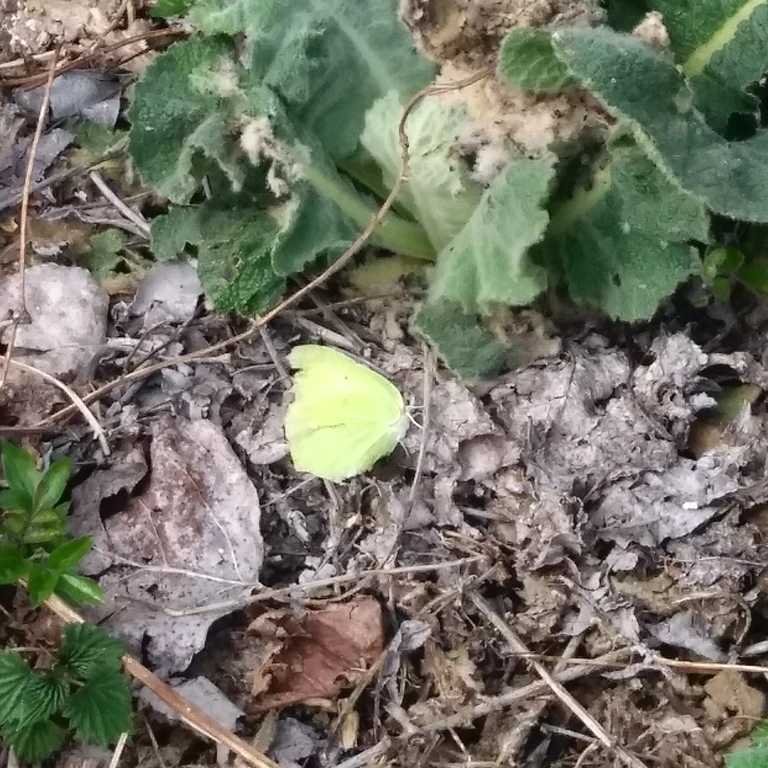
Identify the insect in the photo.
Gonepteryx rhamni
